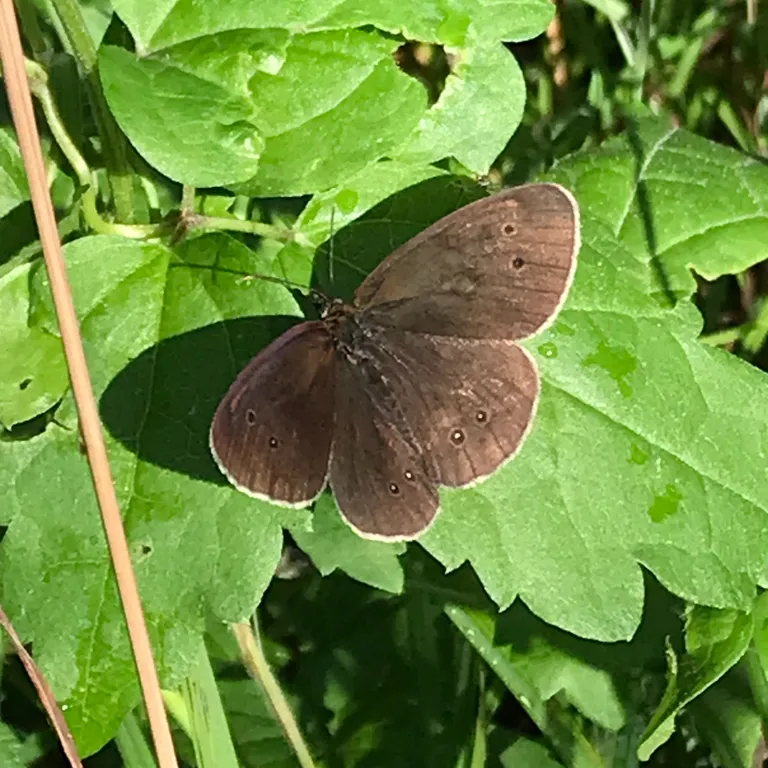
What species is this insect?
Aphantopus hyperantus
